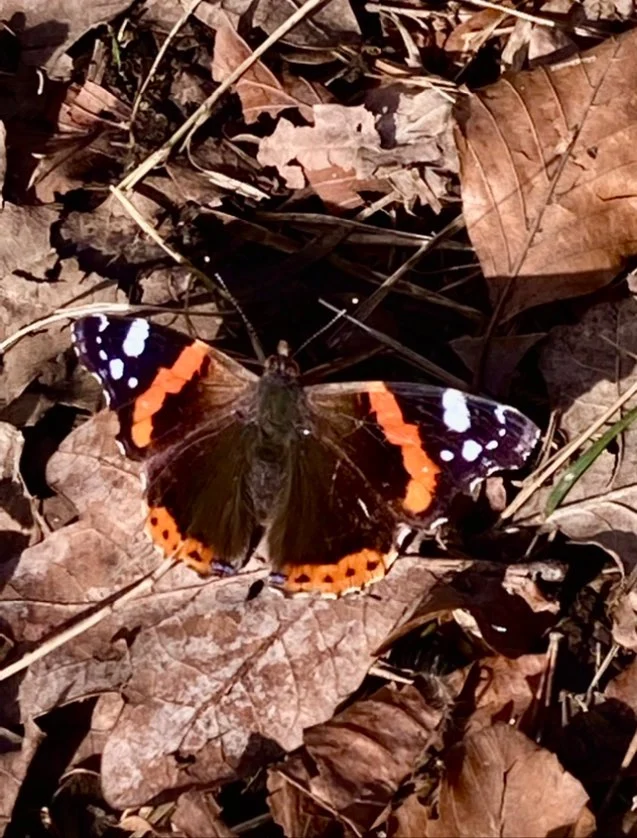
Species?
Vanessa atalanta
